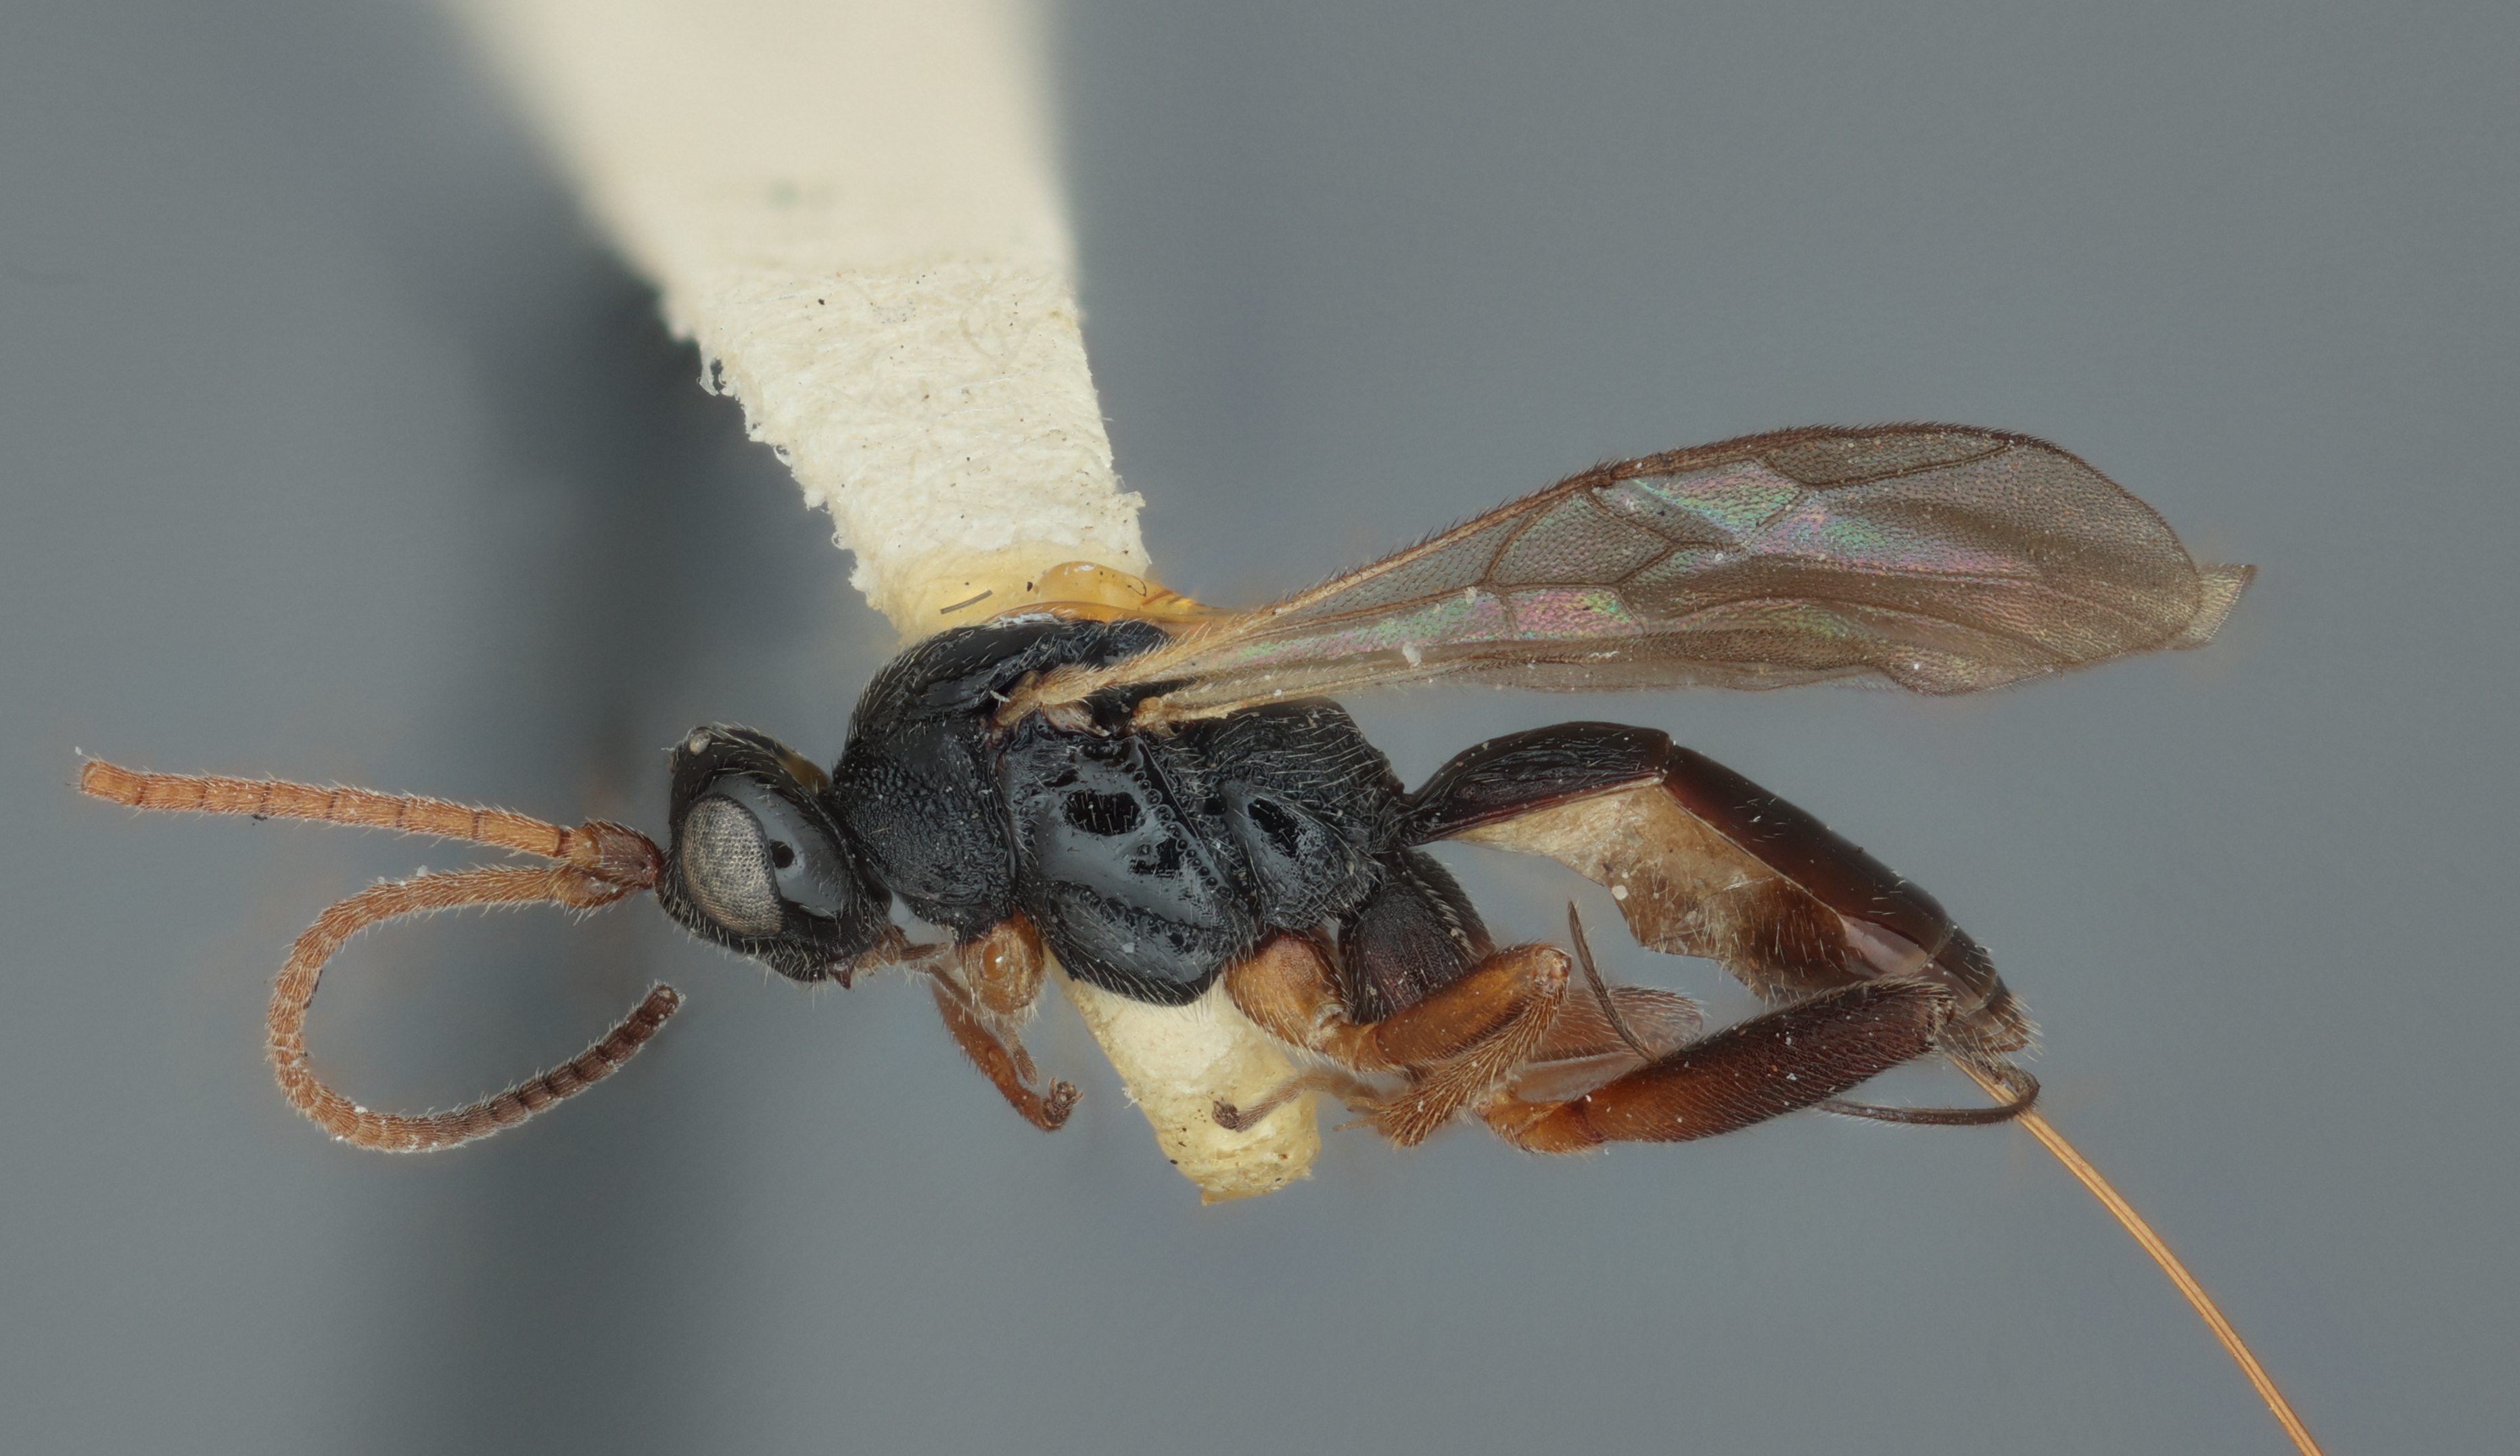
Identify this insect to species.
Orgilus conflictanae
